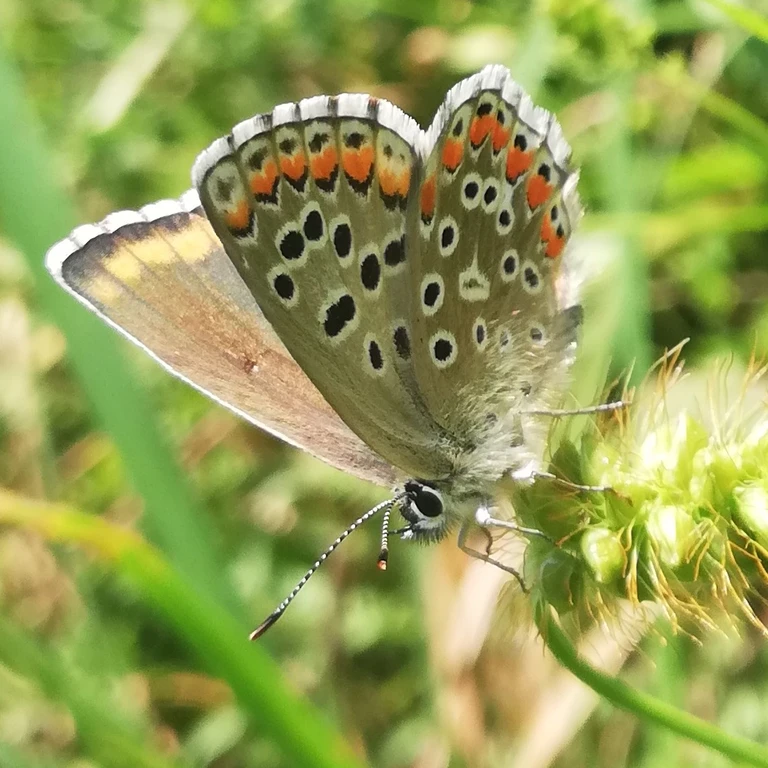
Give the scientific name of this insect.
Lysandra bellargus
